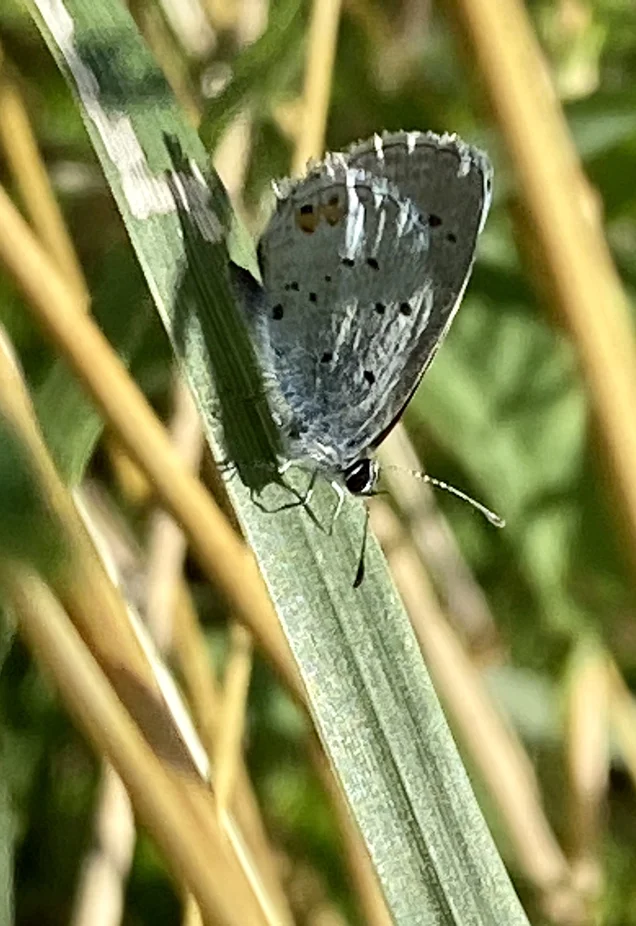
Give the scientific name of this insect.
Cupido argiades (also Elkalyce argiades)
